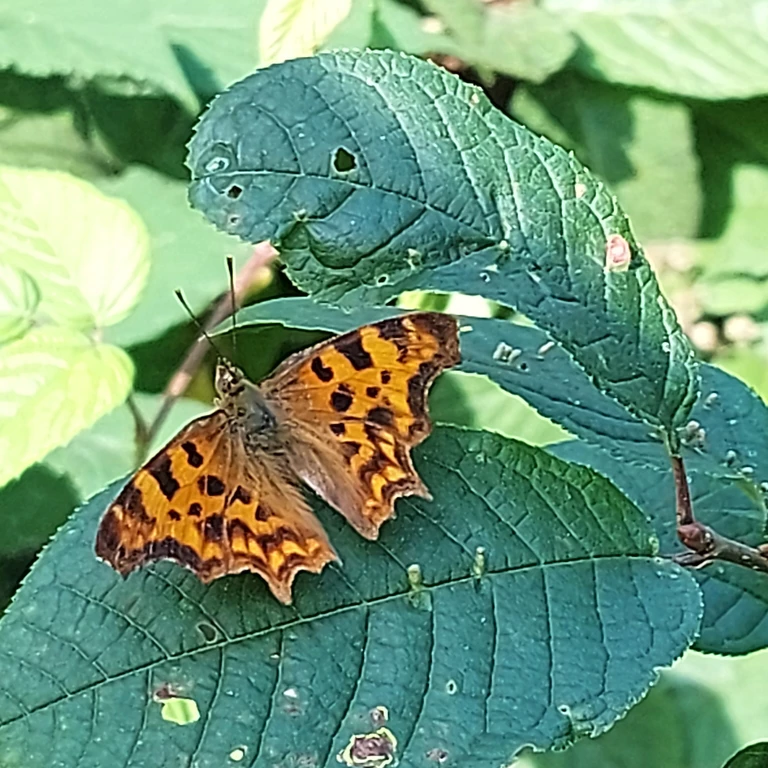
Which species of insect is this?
Polygonia c-album
